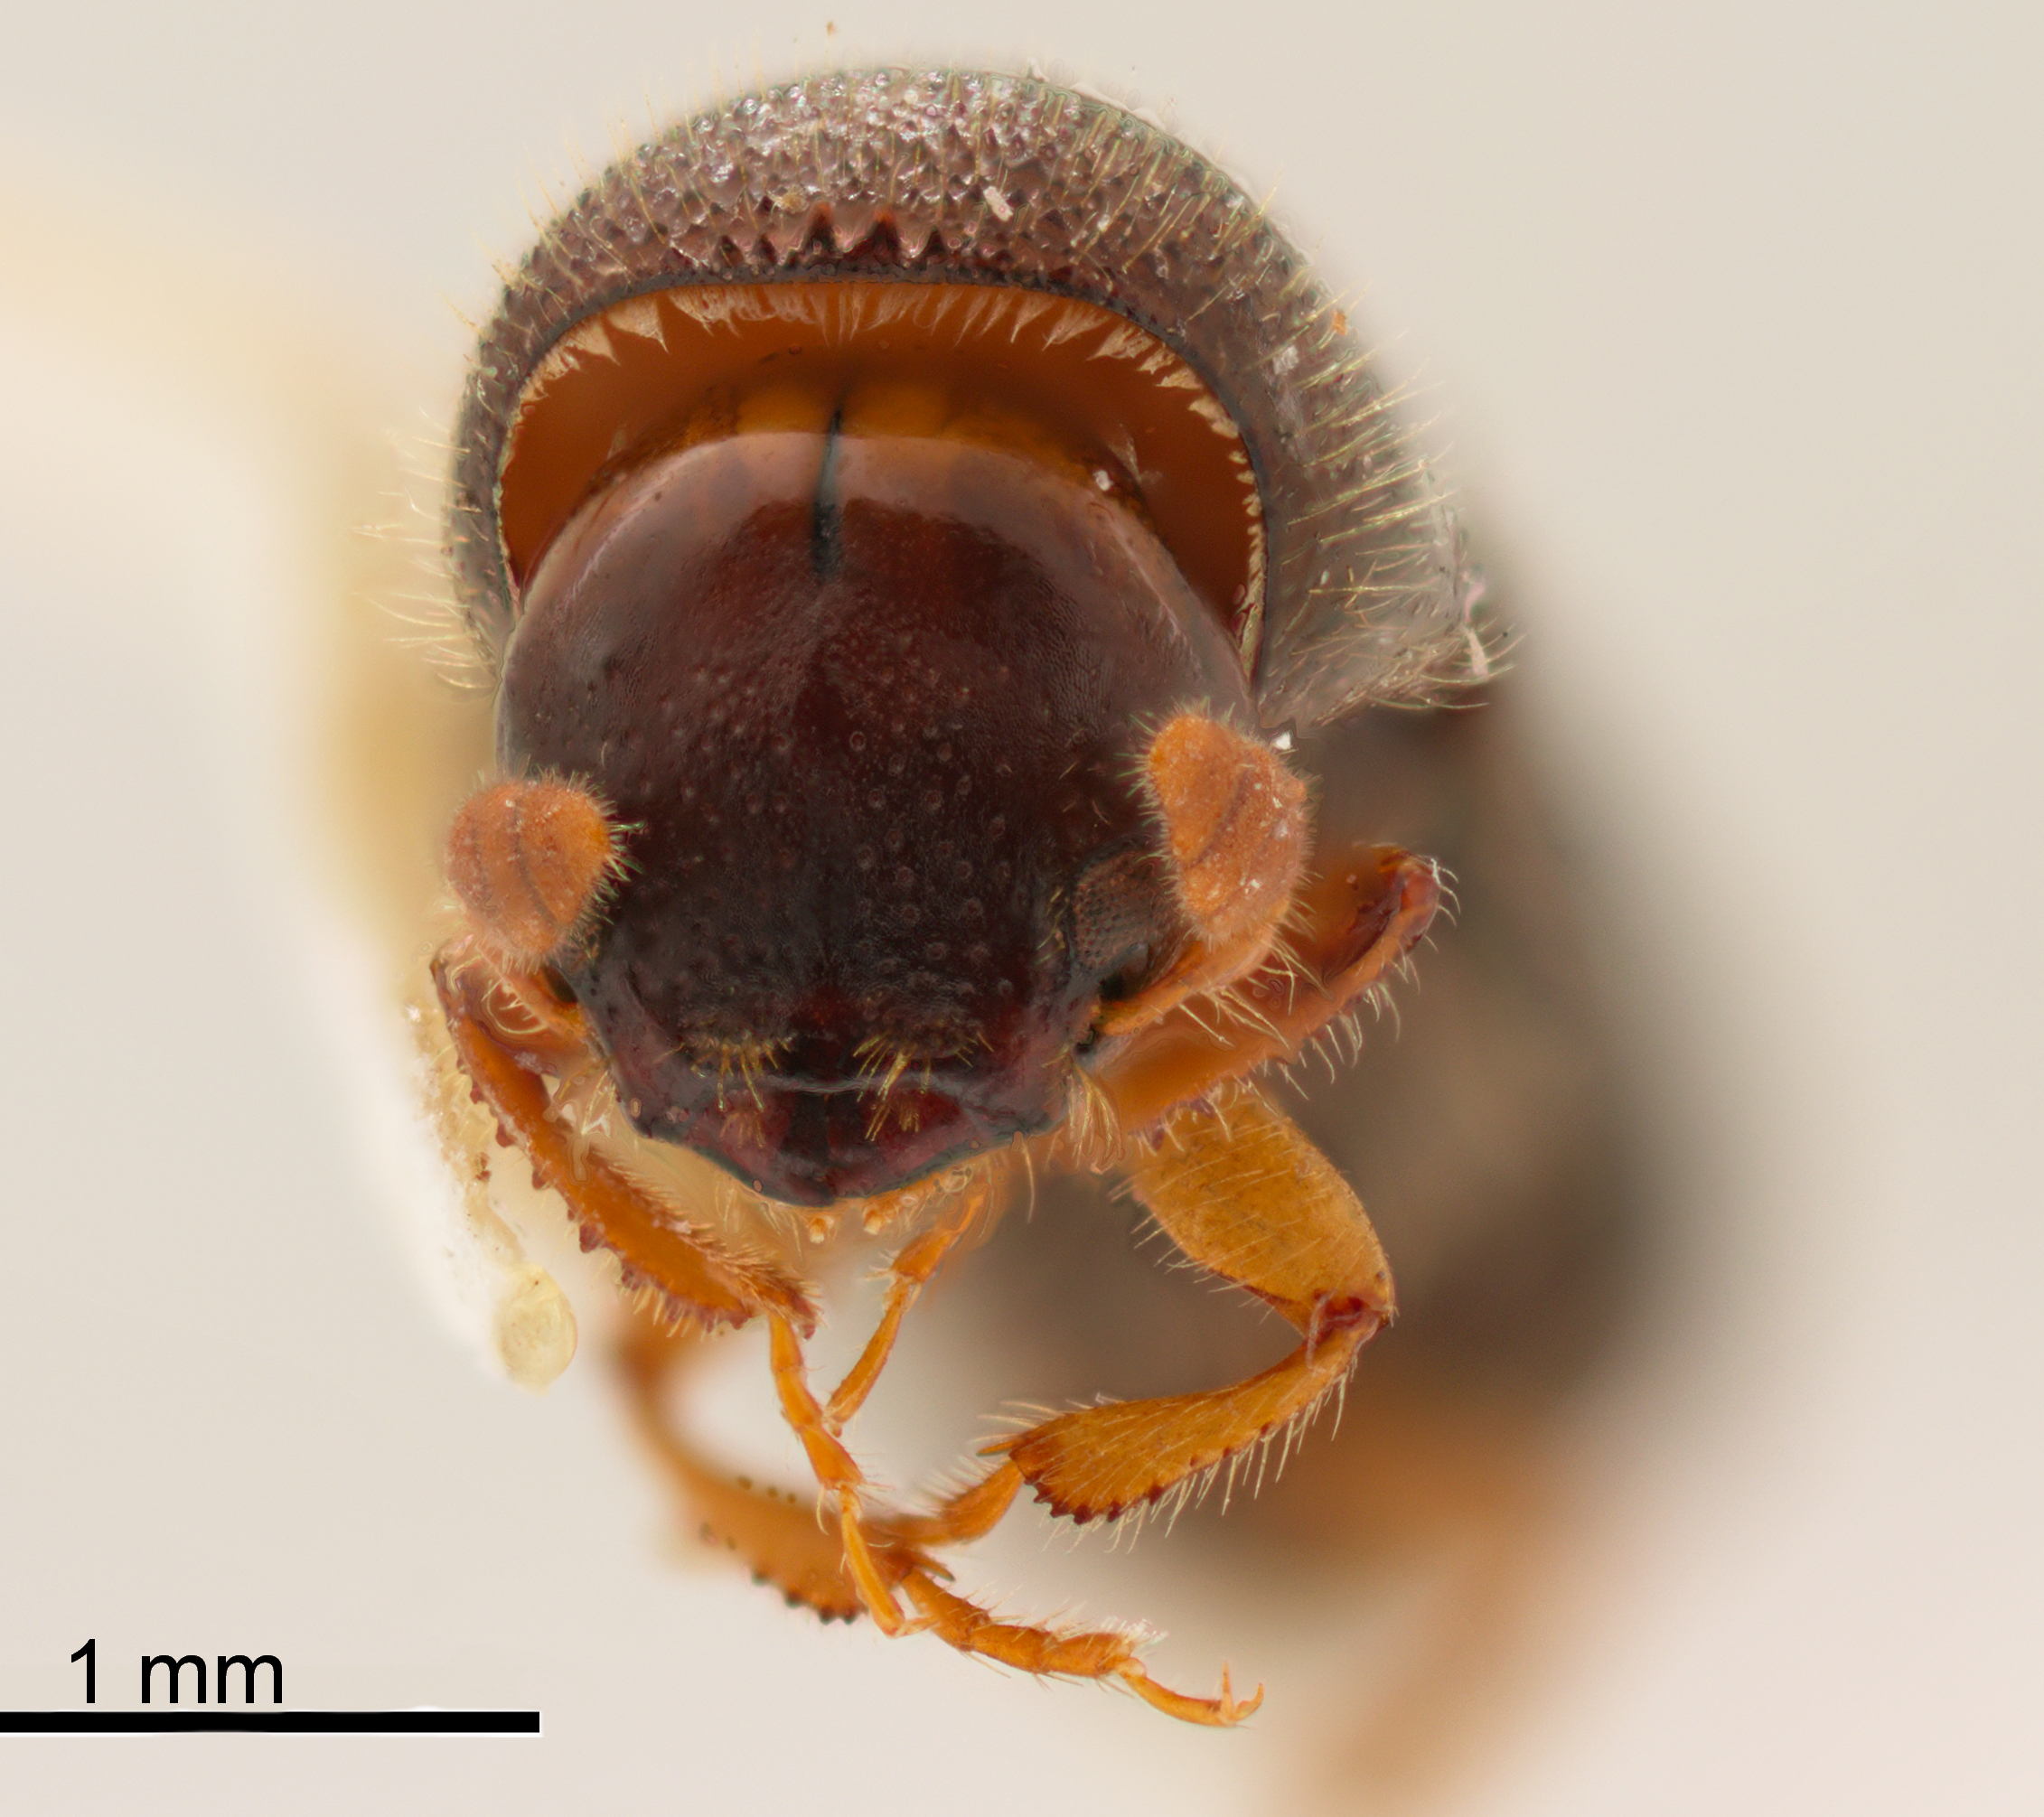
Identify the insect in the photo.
Glochinocerus gemellus
